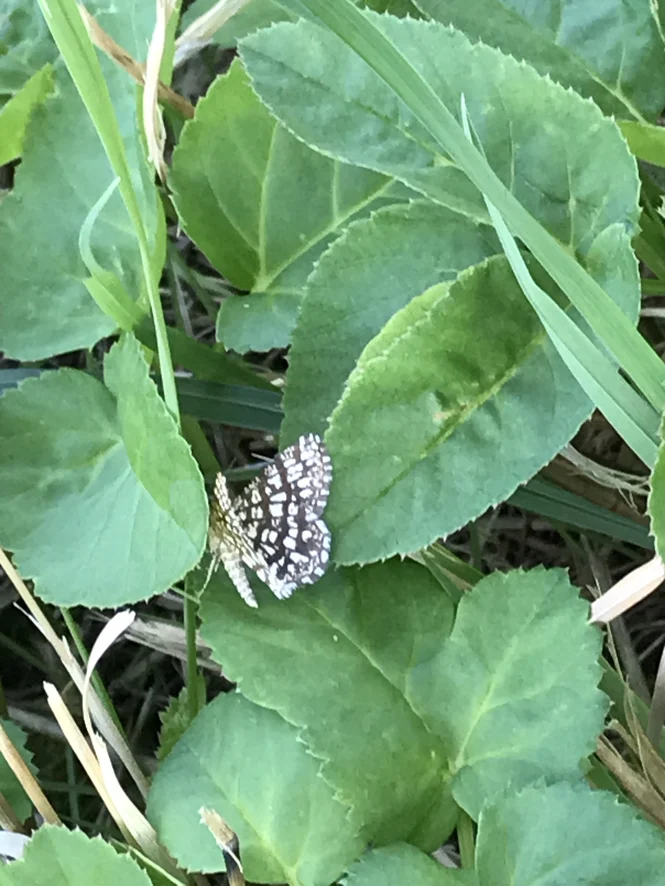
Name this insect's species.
Chiasmia clathrata
